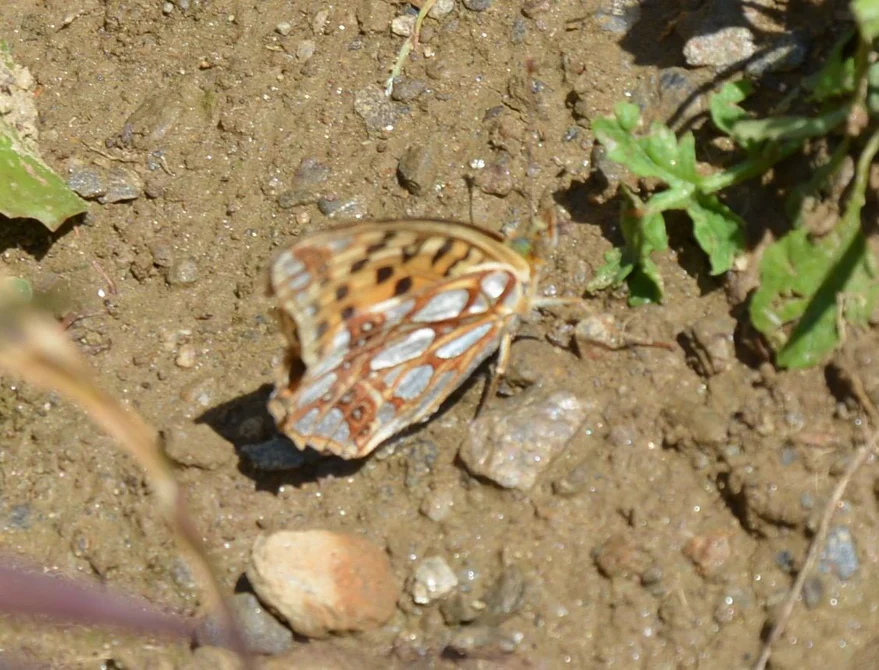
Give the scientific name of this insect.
Issoria lathonia
